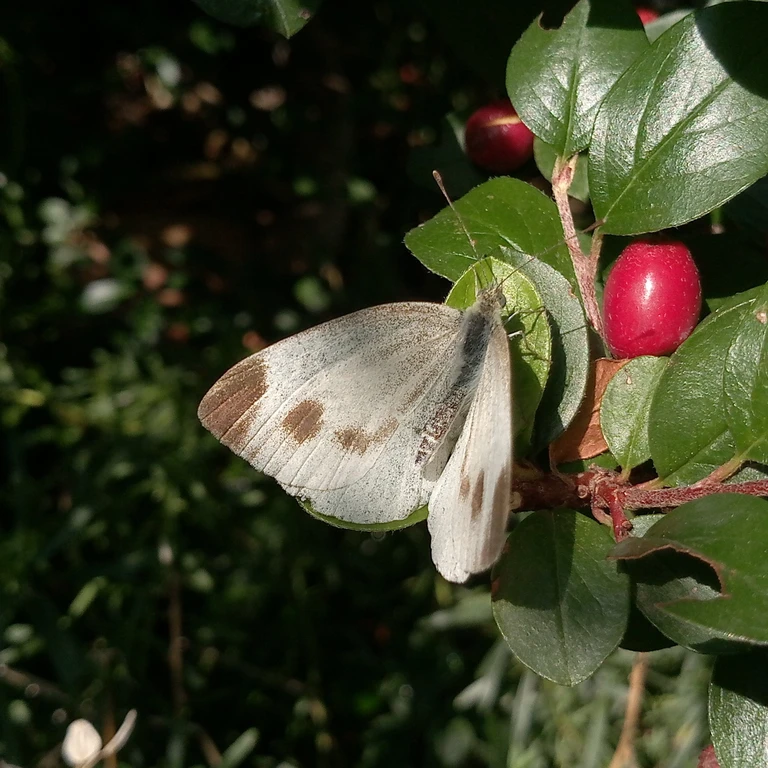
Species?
Pieris mannii
